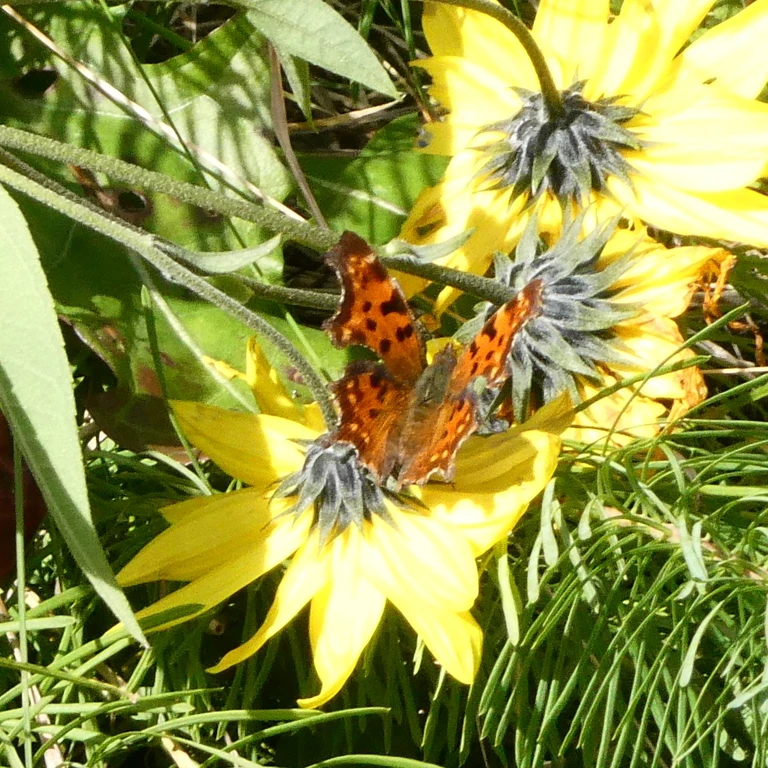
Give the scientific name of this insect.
Polygonia c-album
